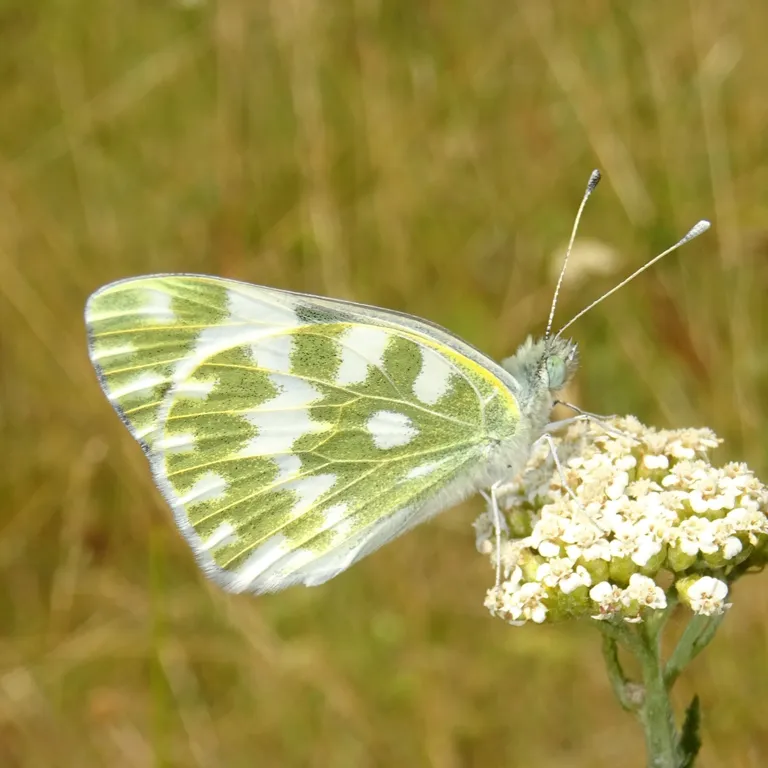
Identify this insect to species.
Pontia edusa
